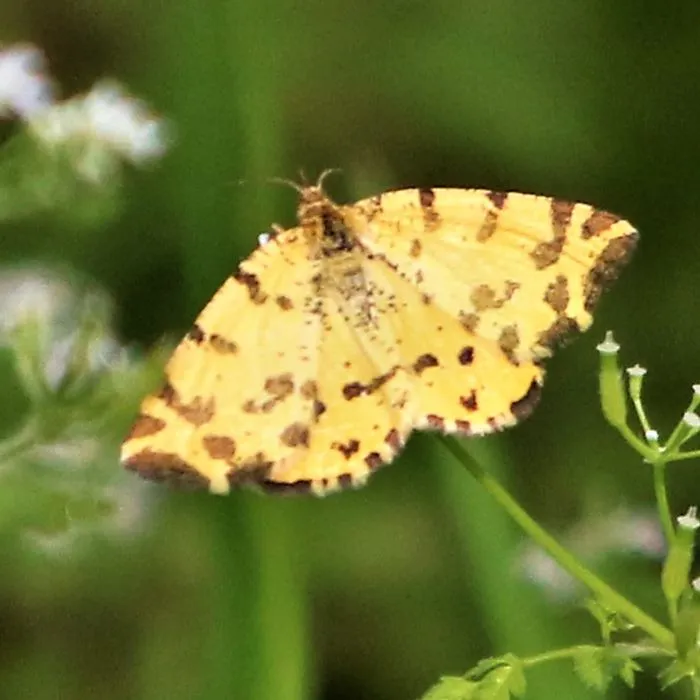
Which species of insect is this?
Pseudopanthera macularia
